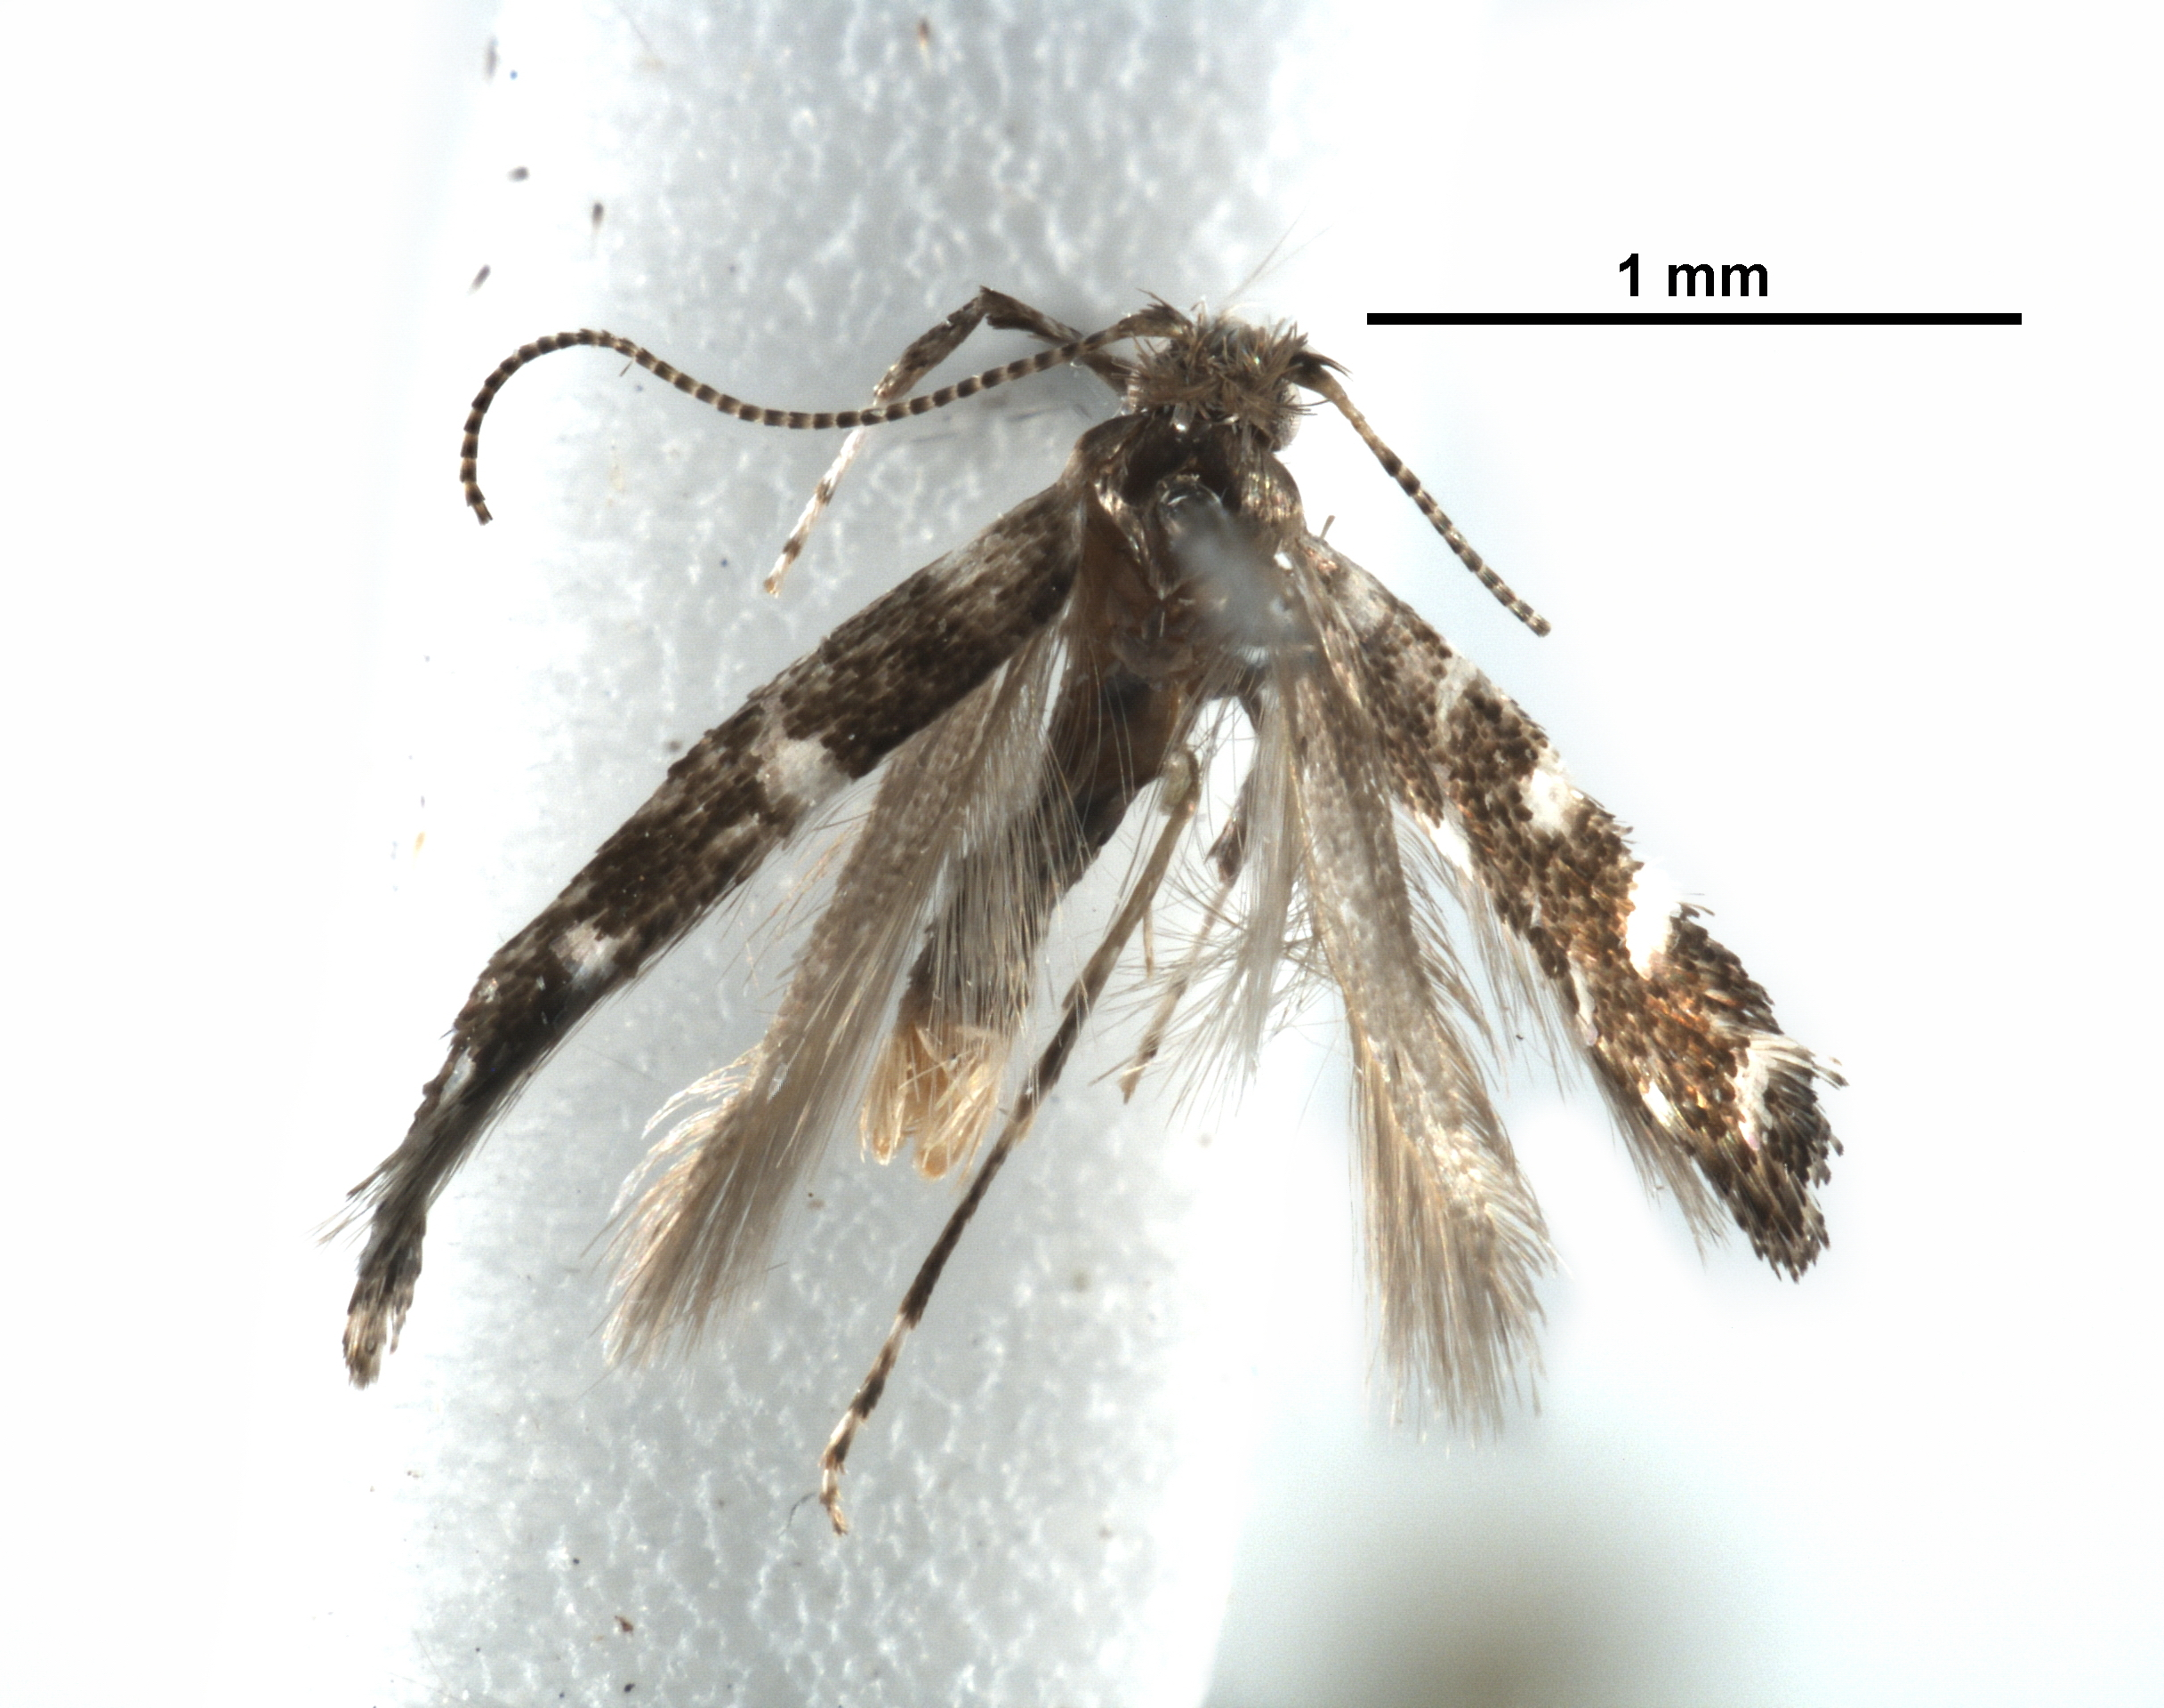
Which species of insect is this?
Parornix preciosella
